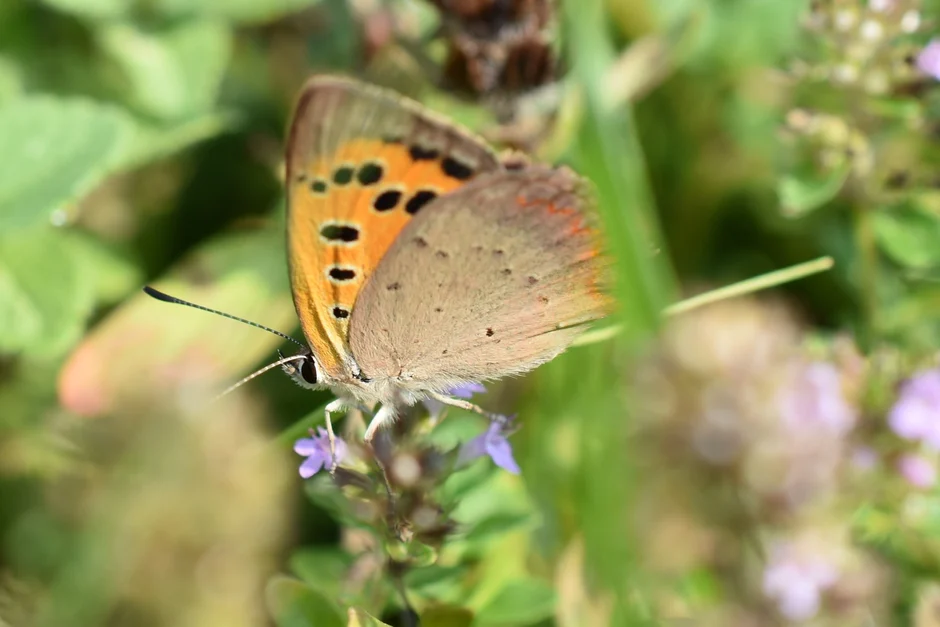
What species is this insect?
Lycaena phlaeas
